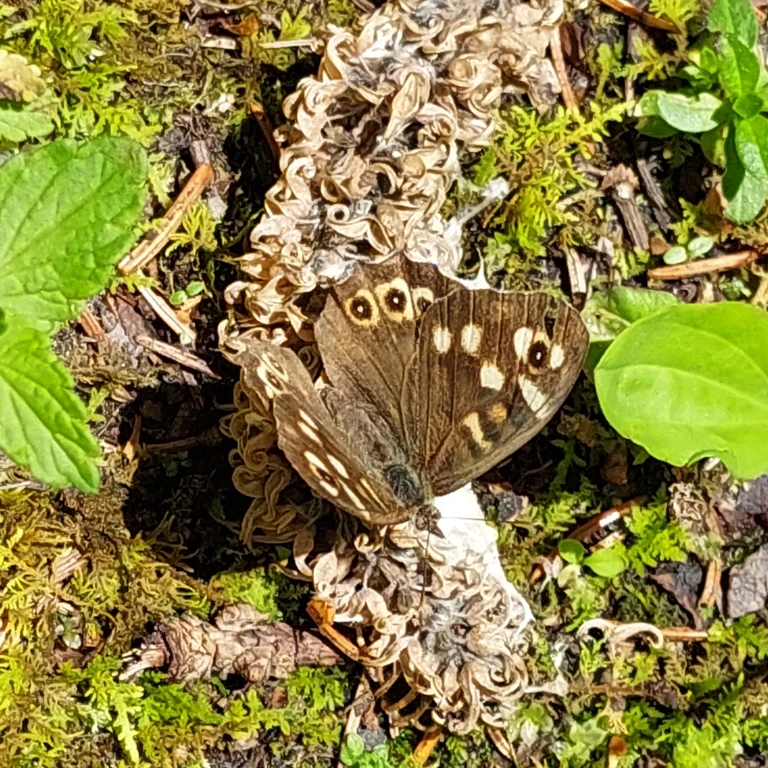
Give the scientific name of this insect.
Pararge aegeria
